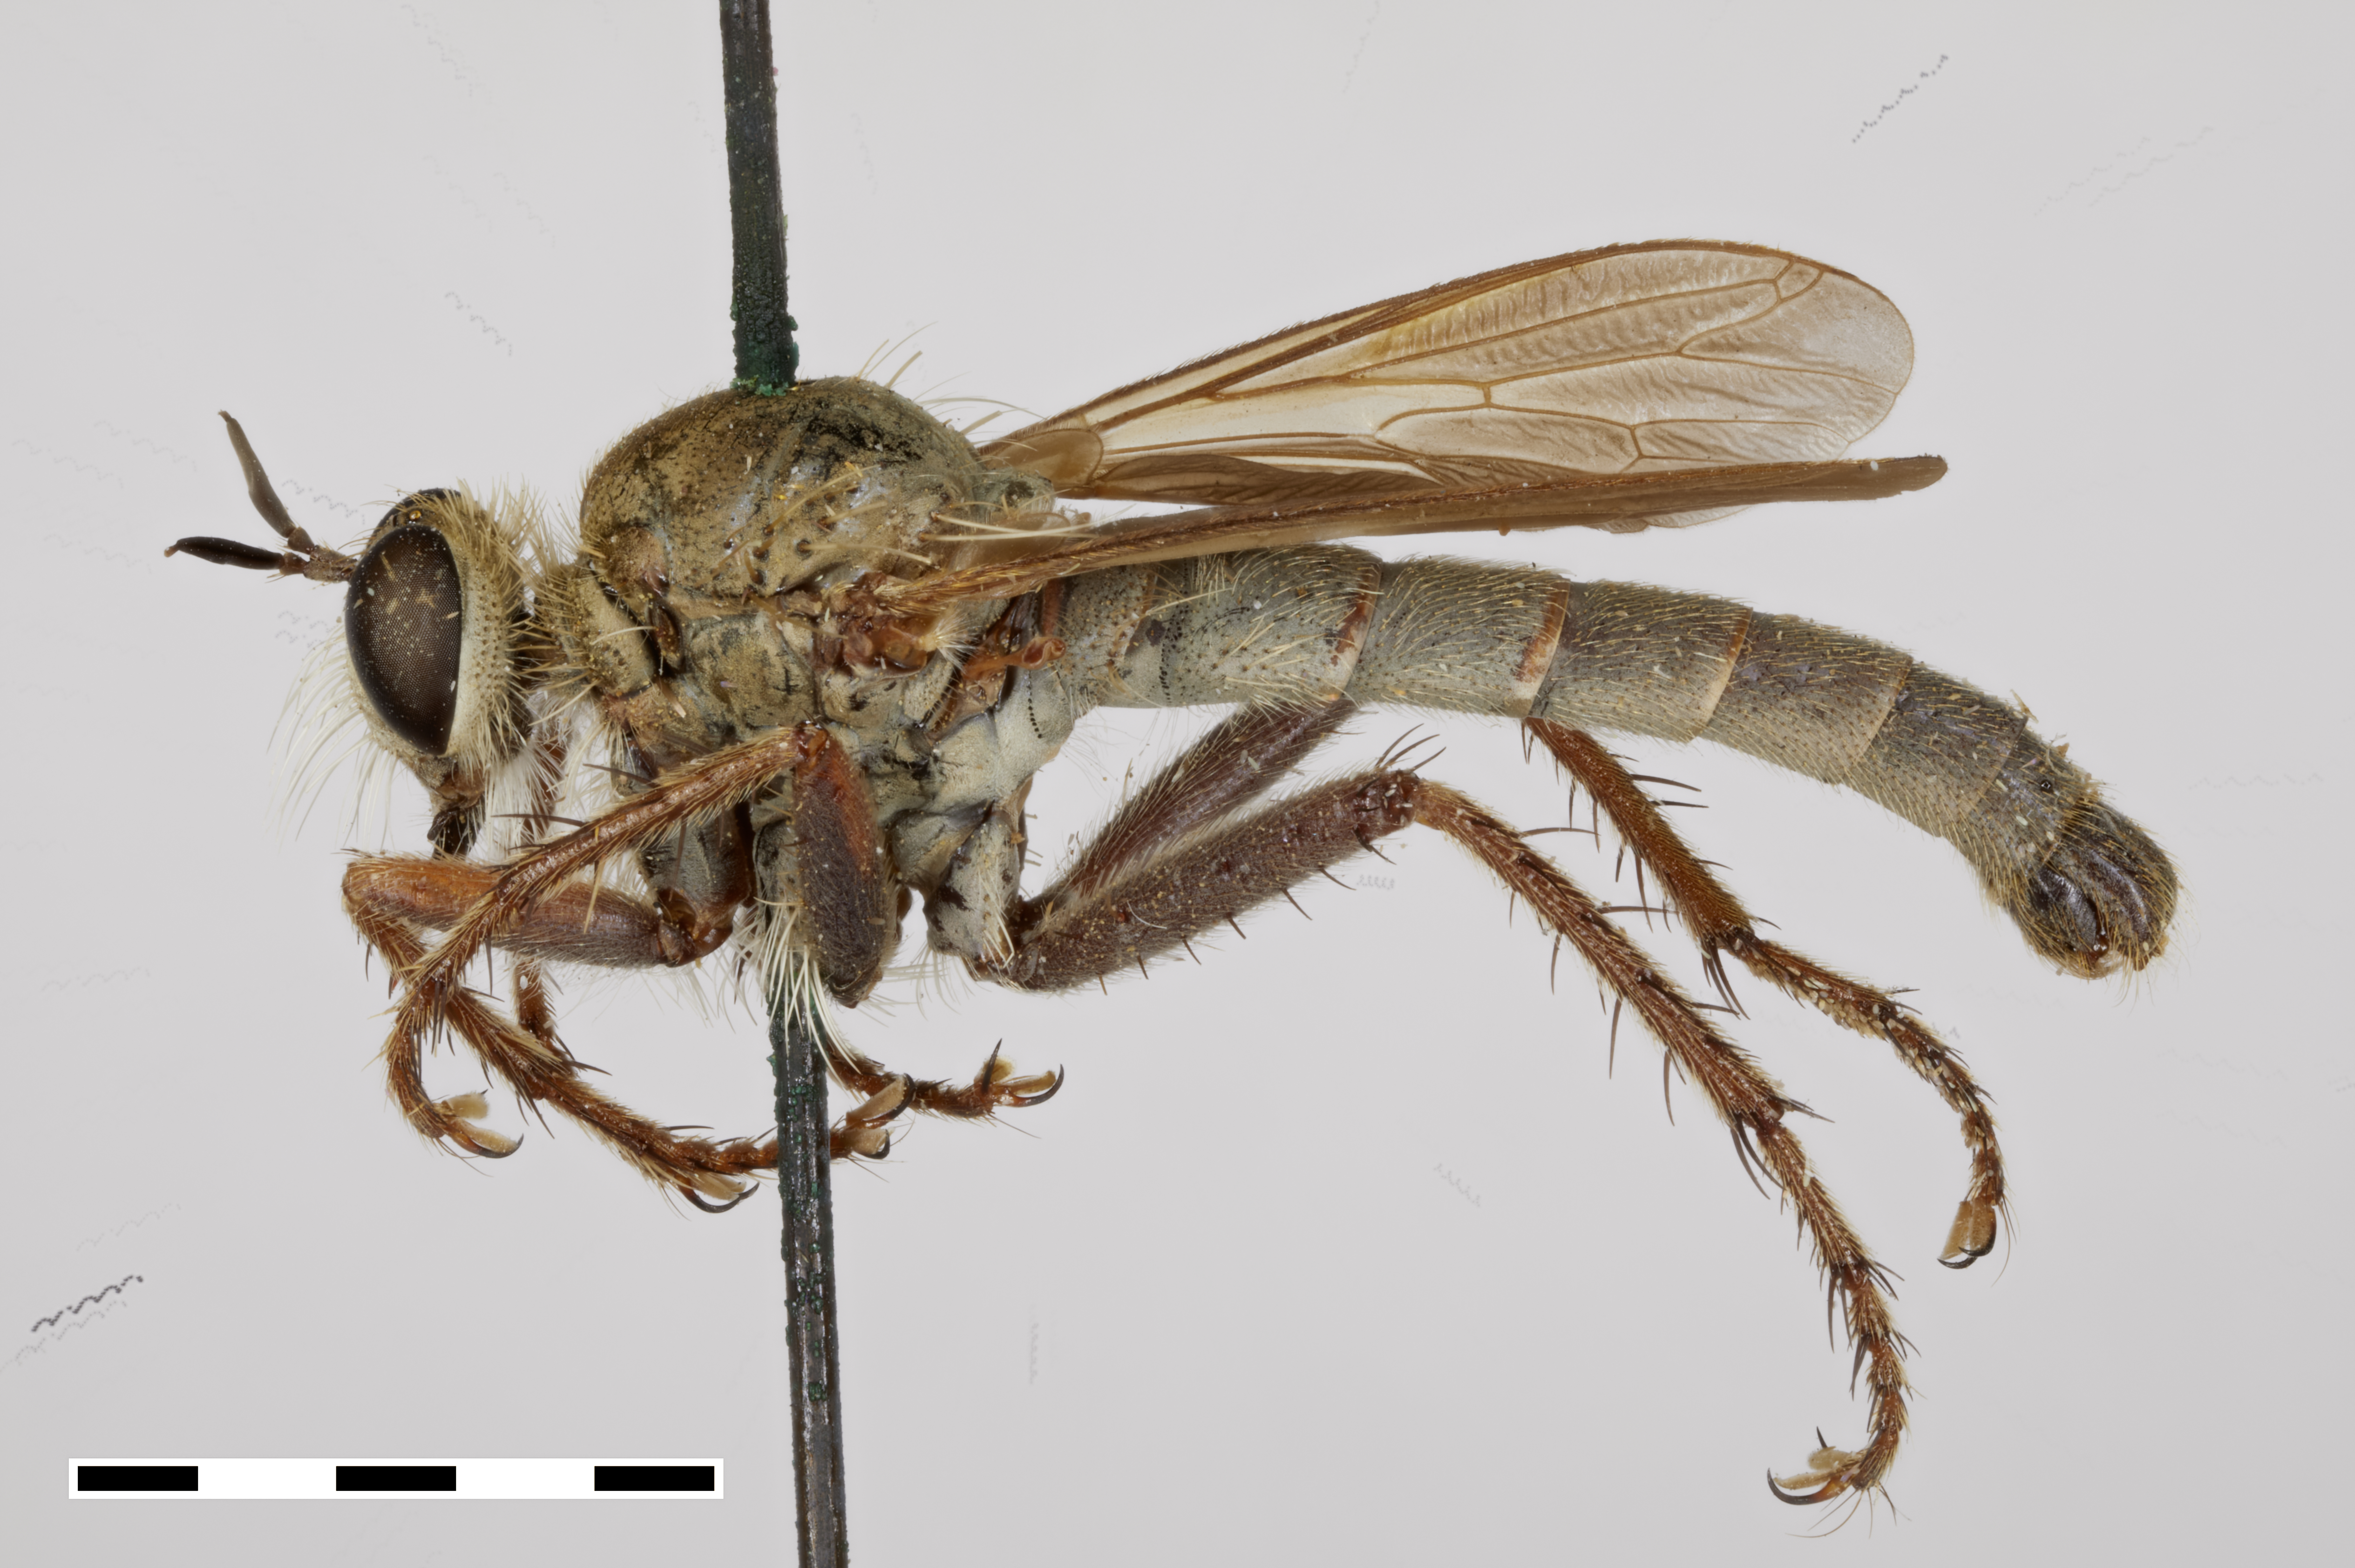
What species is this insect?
Stenopogon pumilus
